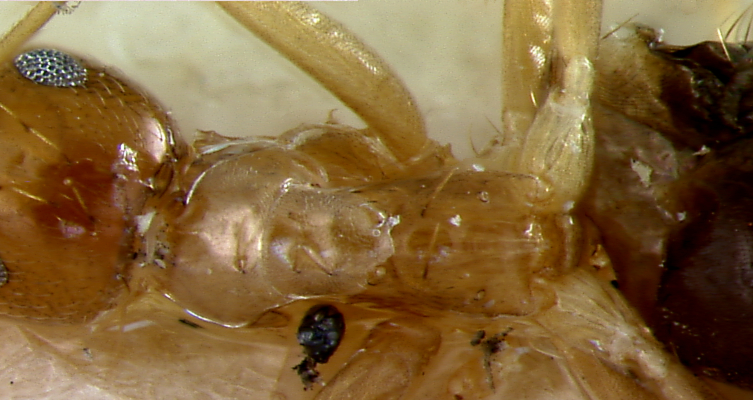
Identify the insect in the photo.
Prenolepis foreli
